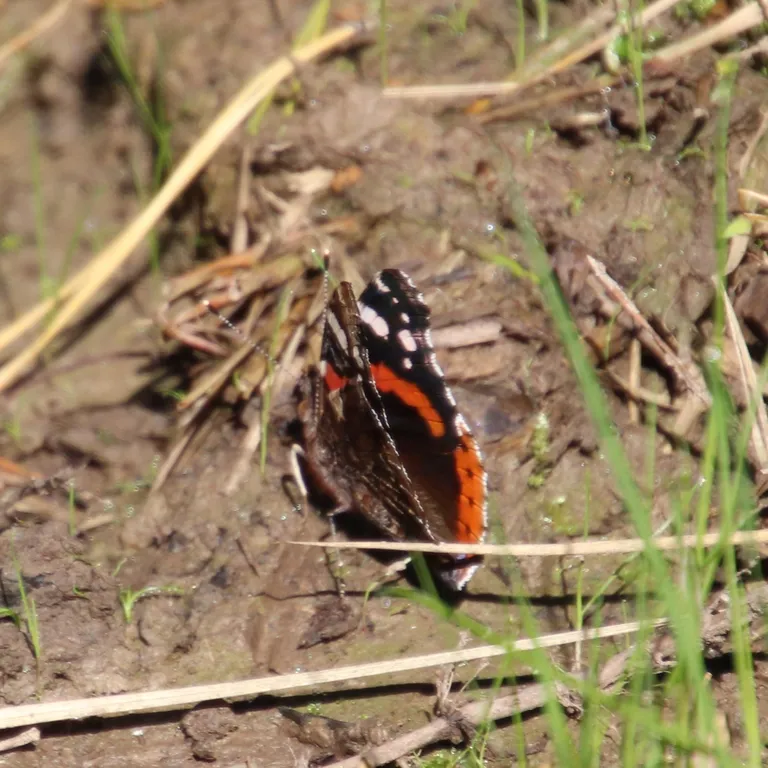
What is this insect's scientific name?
Vanessa atalanta
